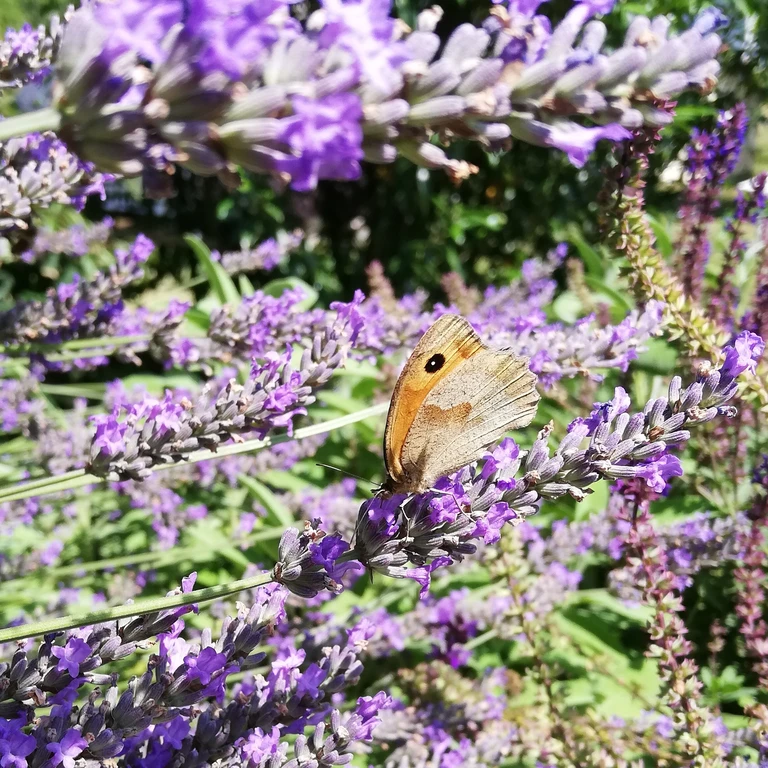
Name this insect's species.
Maniola jurtina
